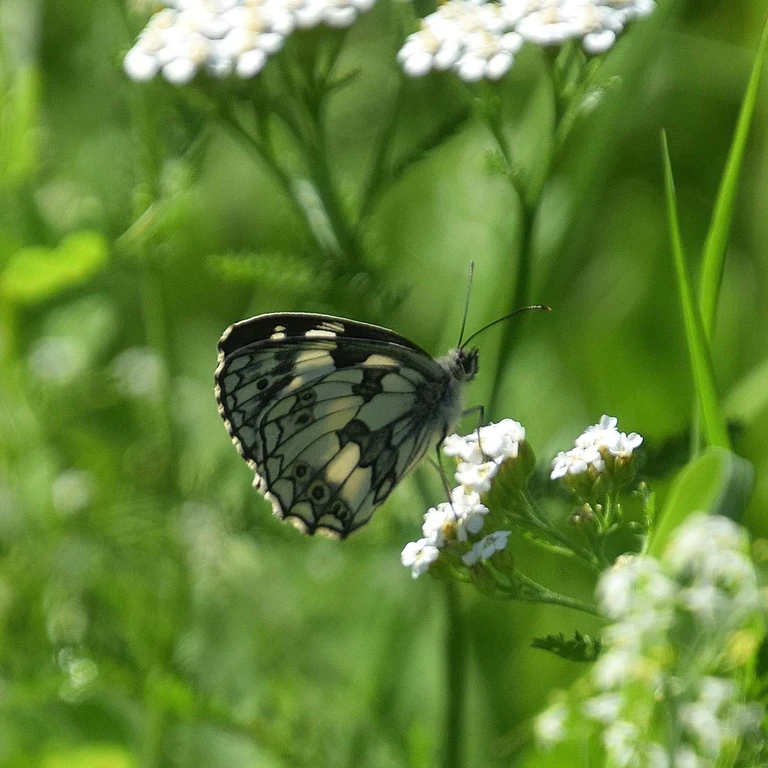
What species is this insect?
Melanargia galathea
